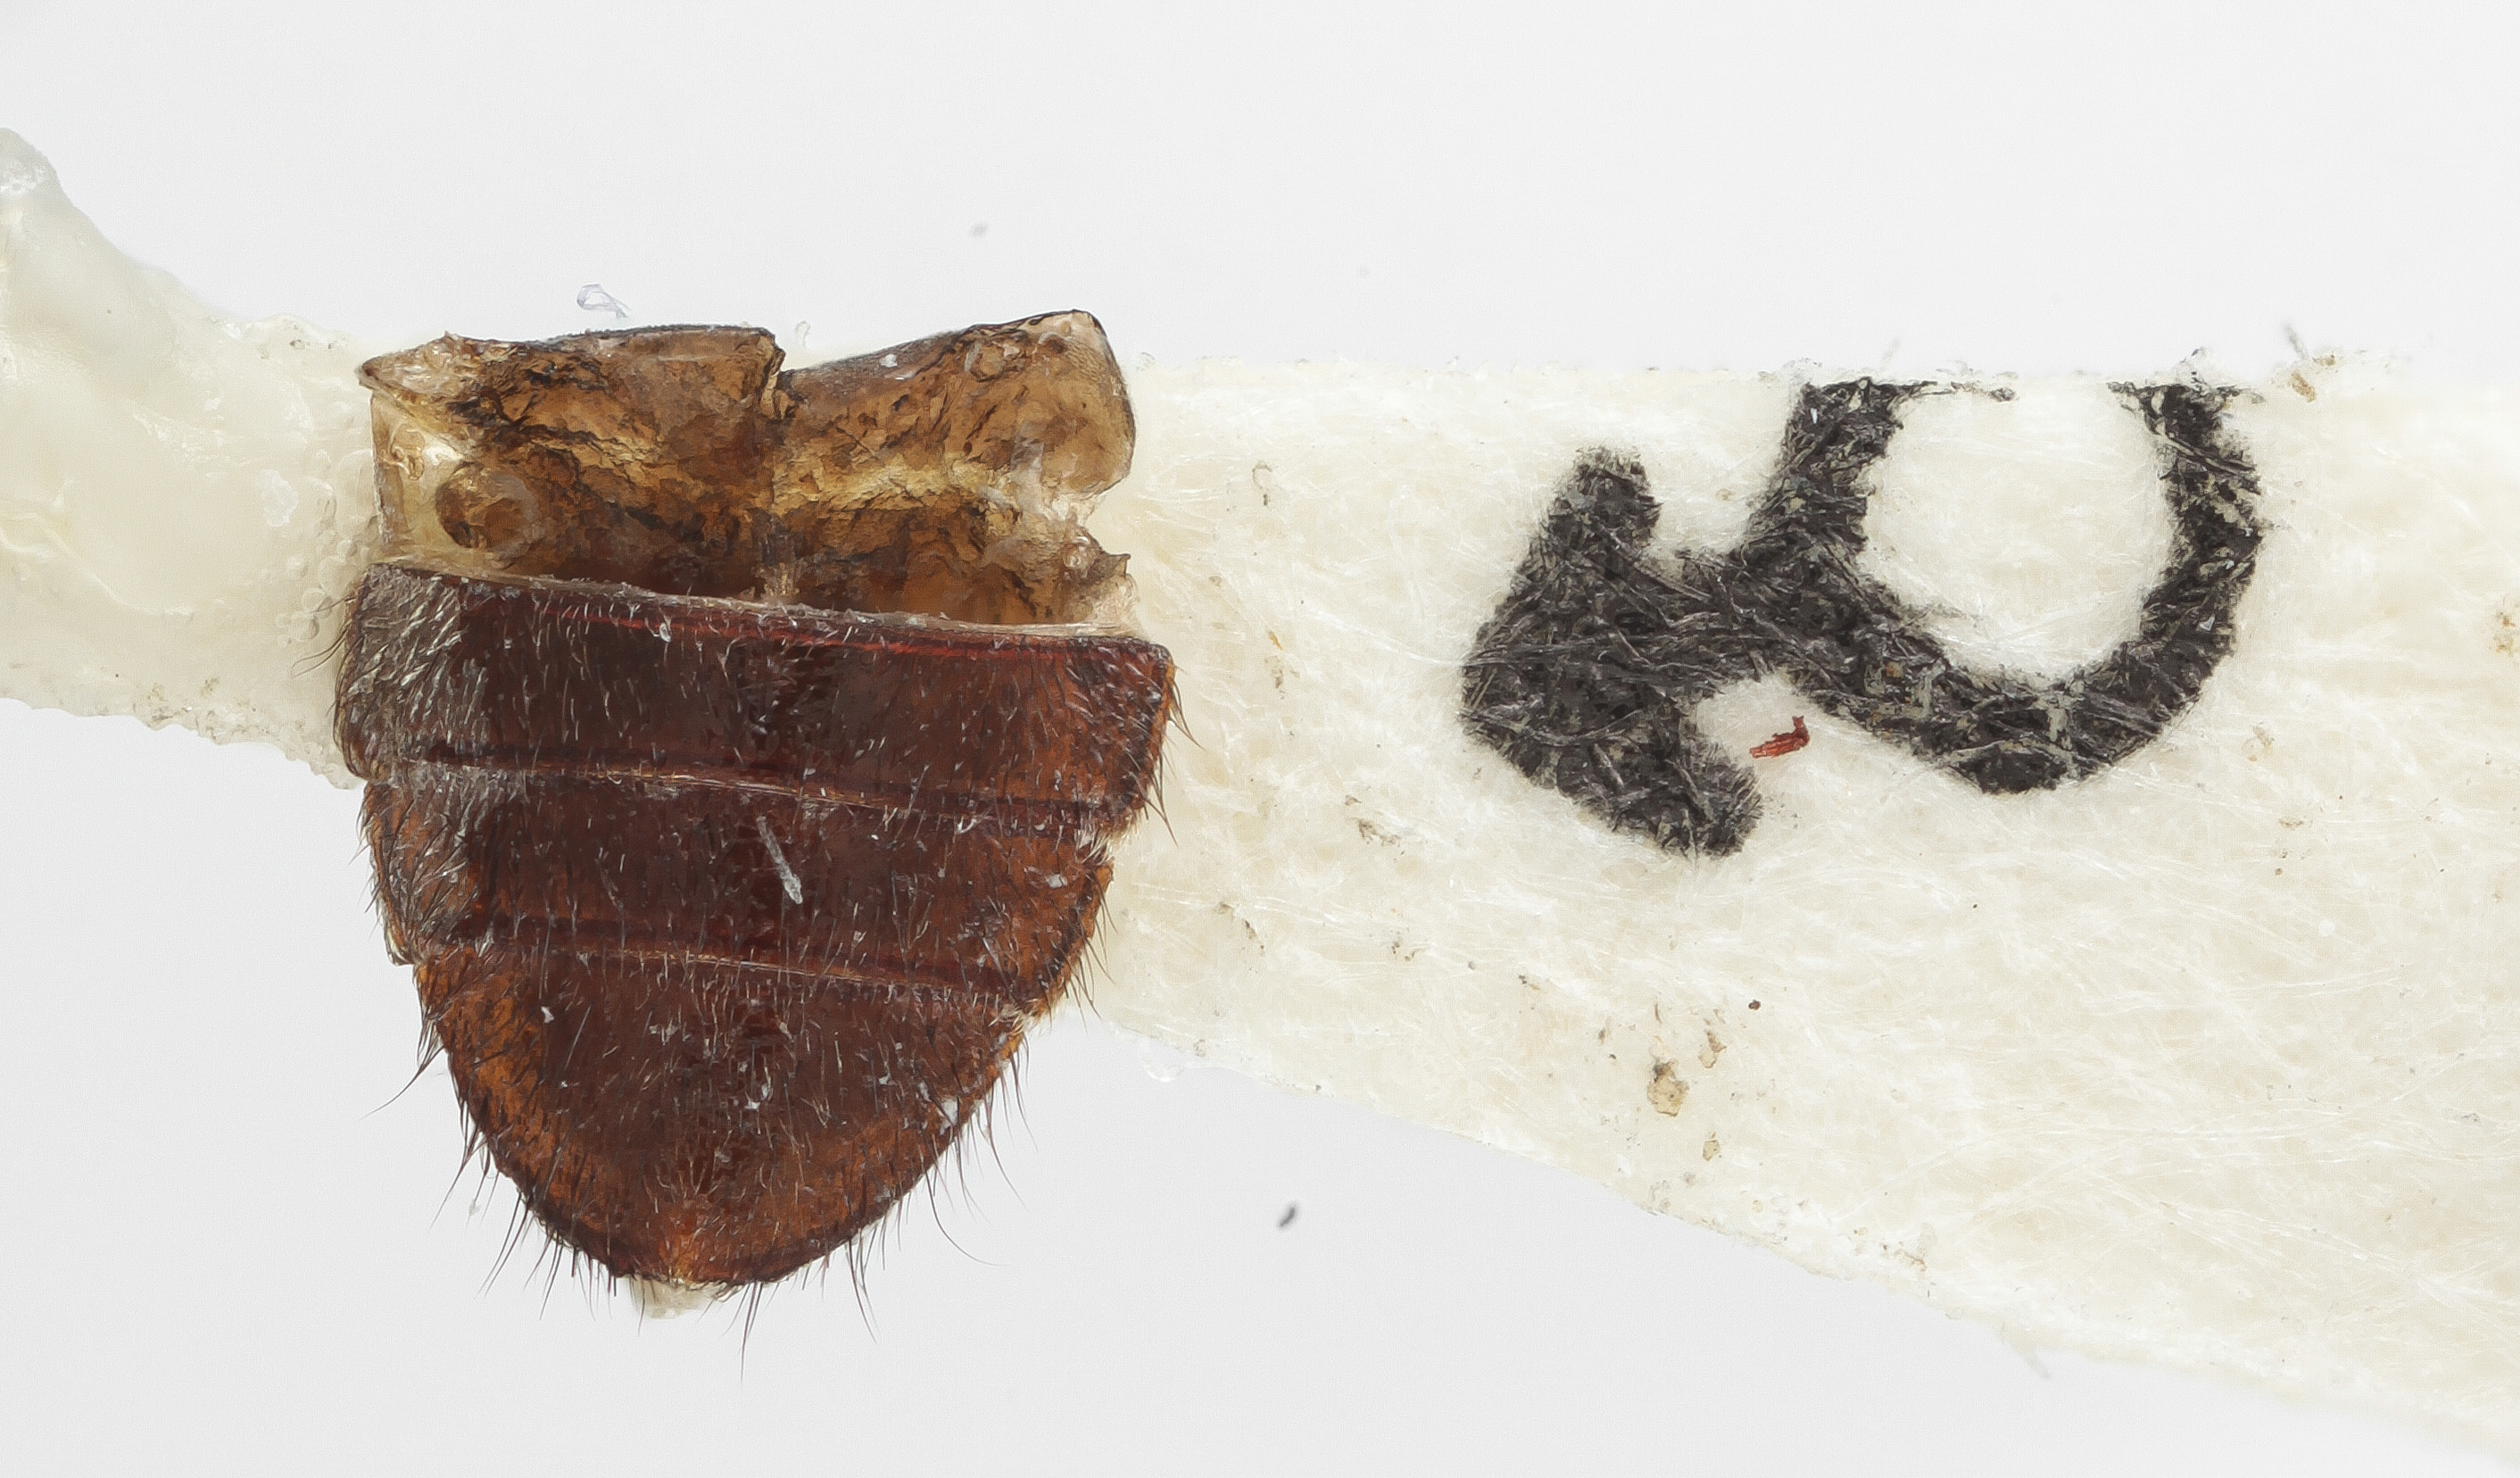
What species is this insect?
Guaranius carlosi
